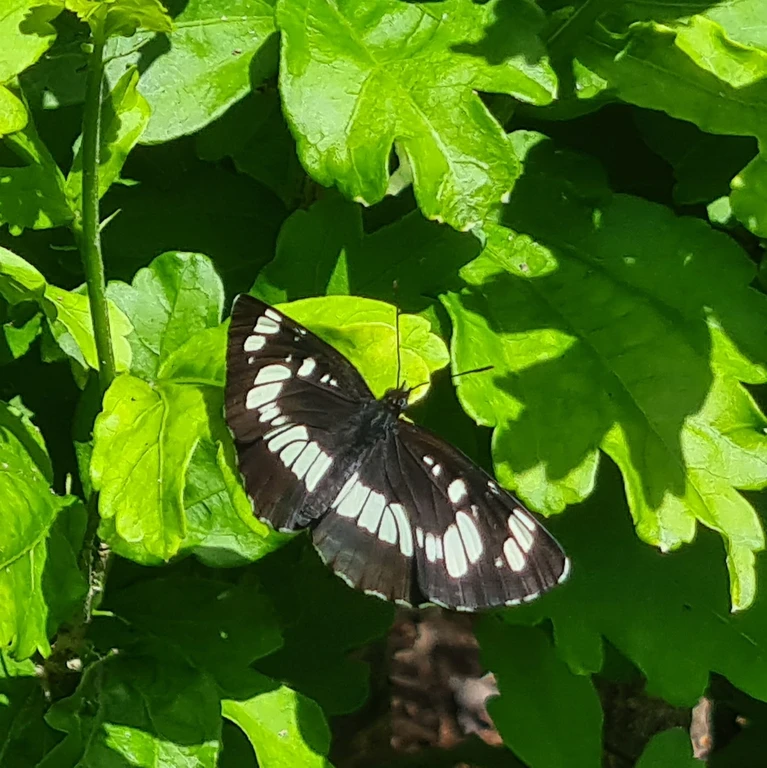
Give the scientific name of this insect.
Neptis rivularis
